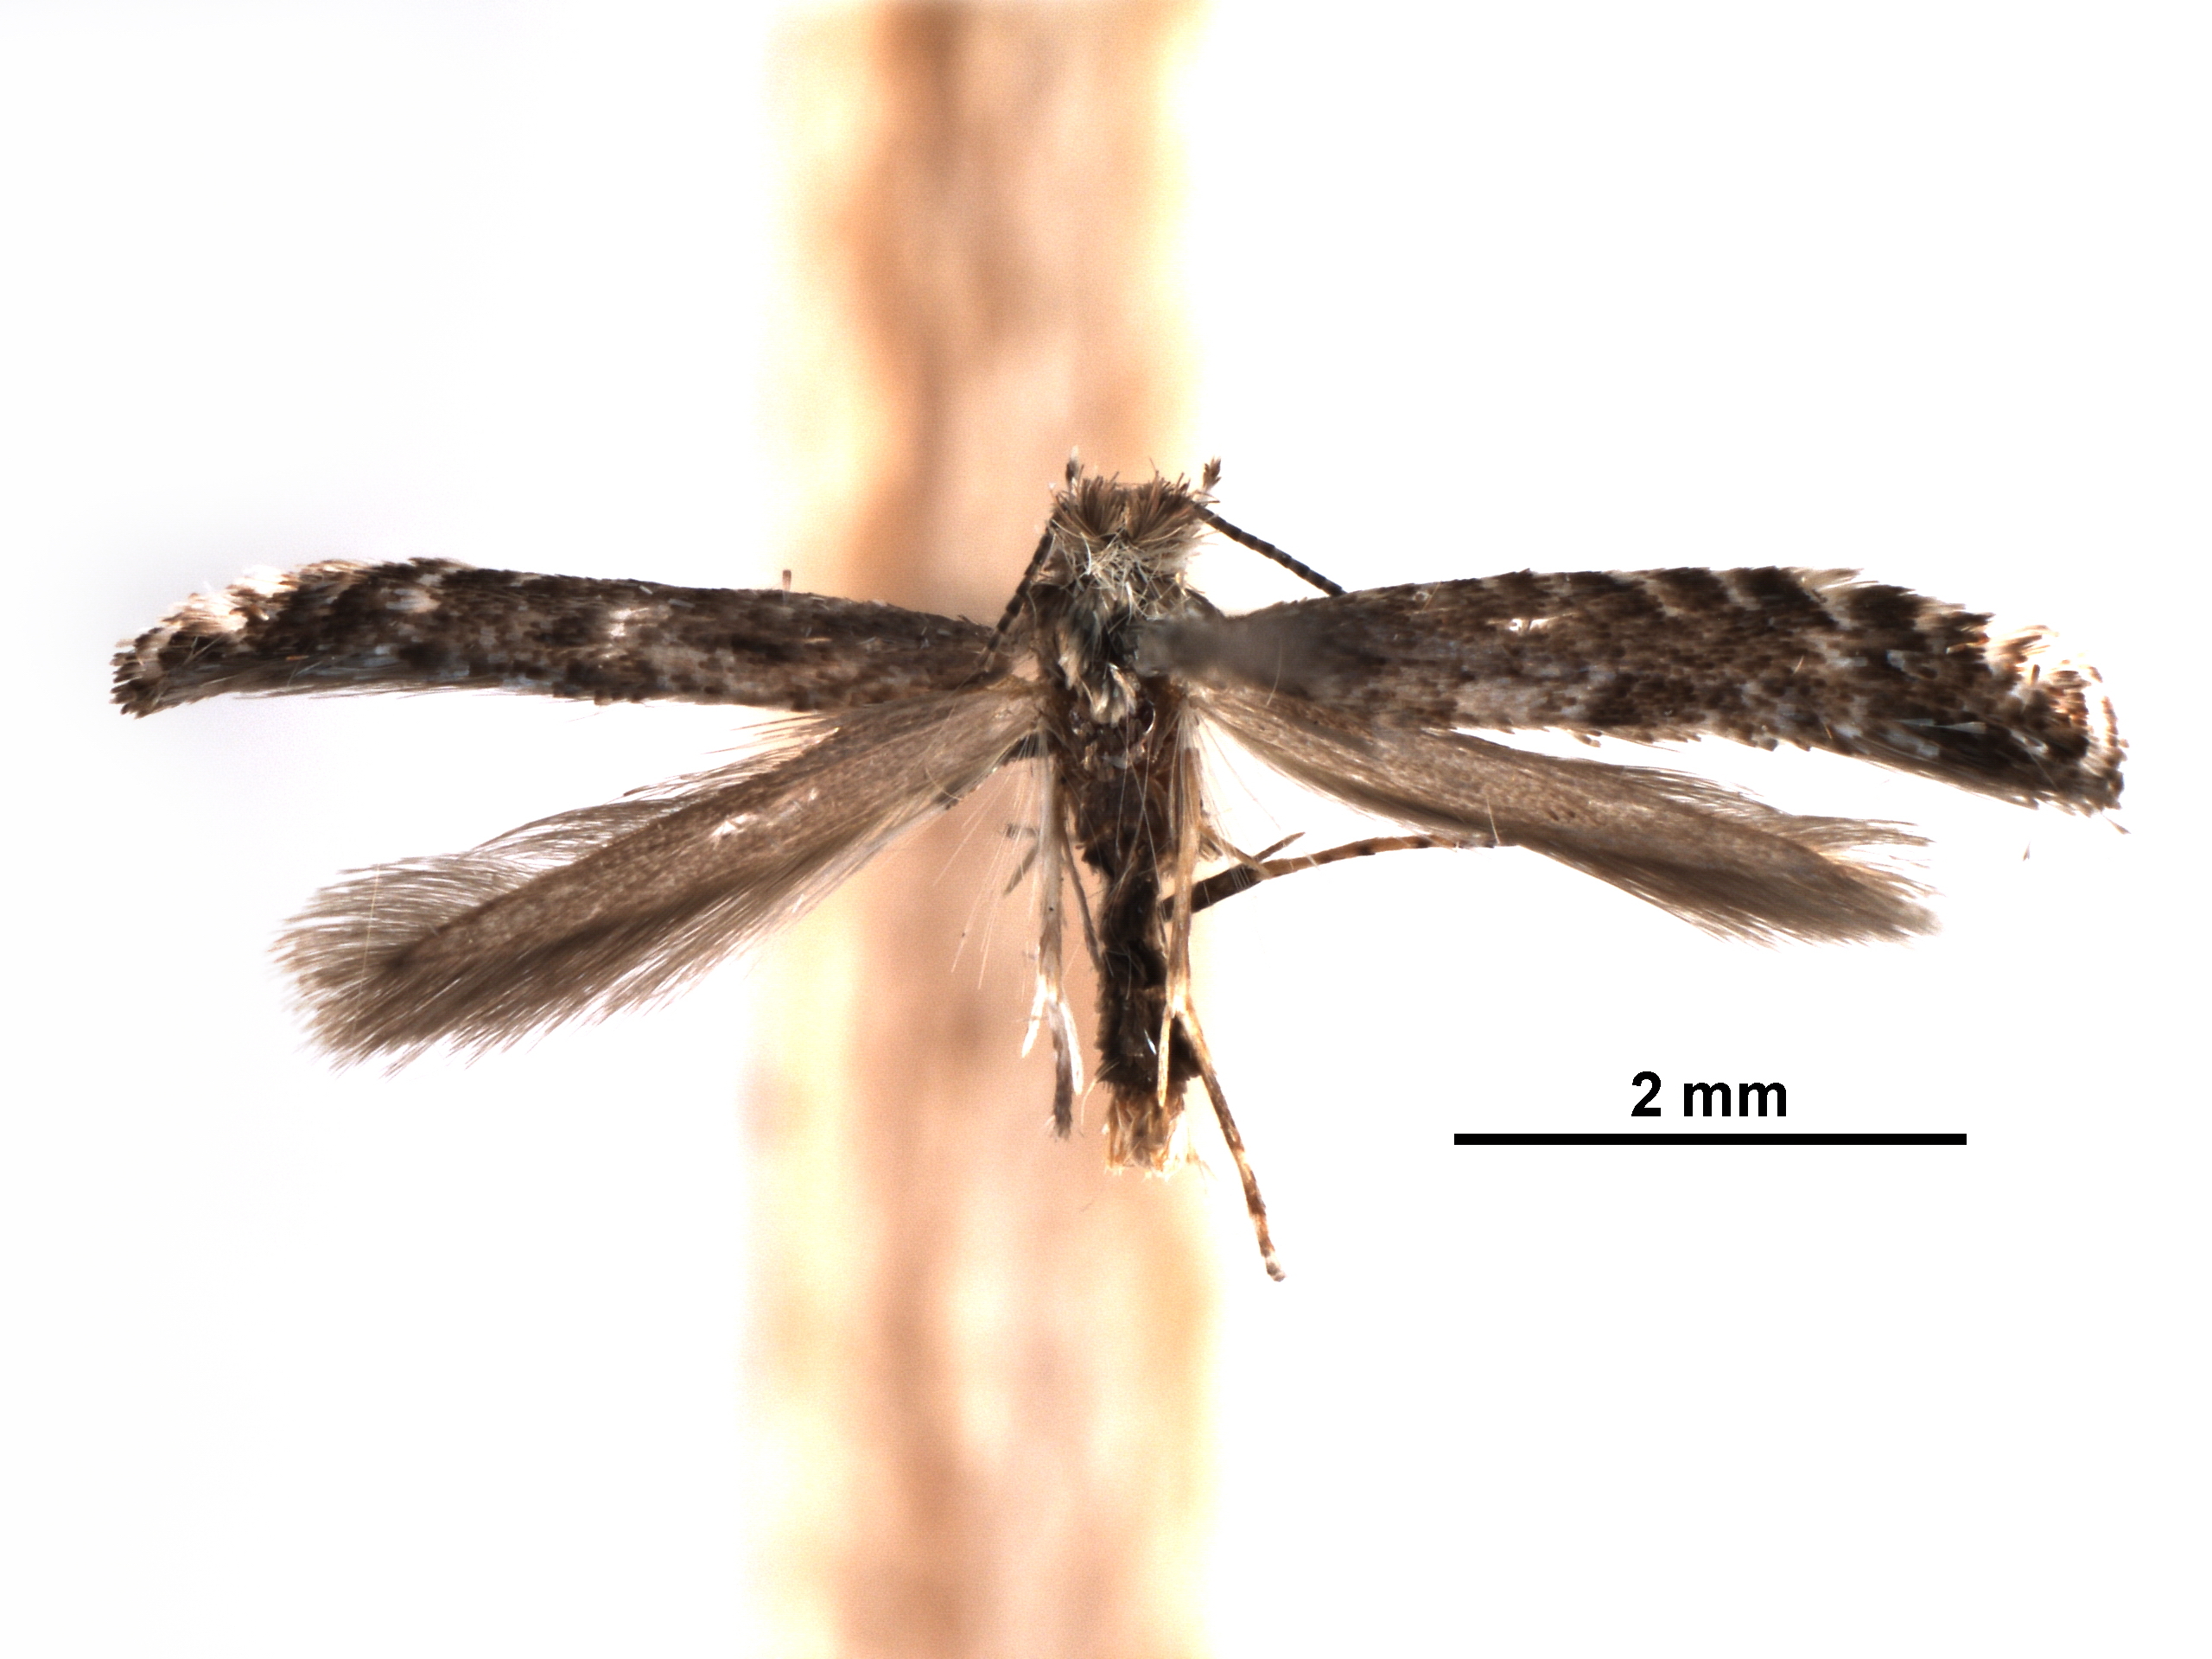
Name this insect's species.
Parornix arbitrella
